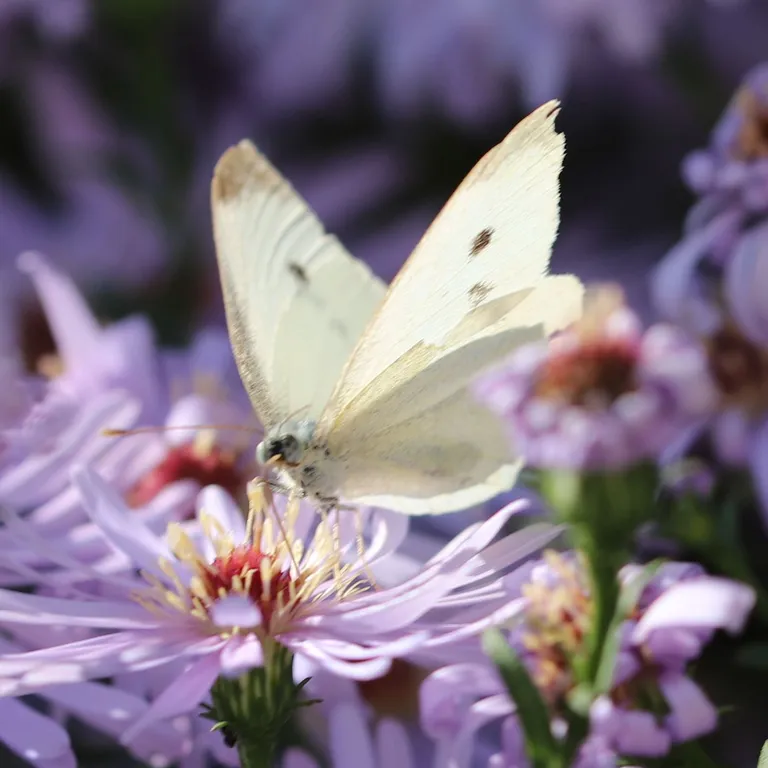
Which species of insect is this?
Pieris rapae
